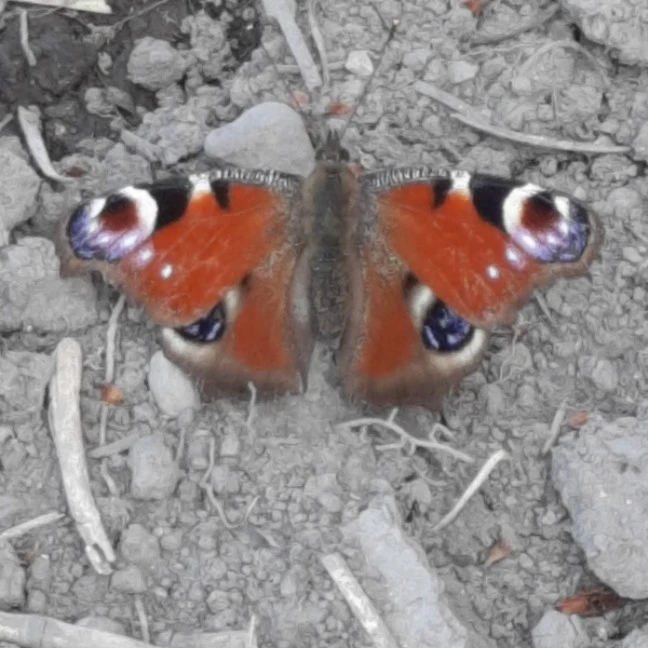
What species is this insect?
Aglais io
